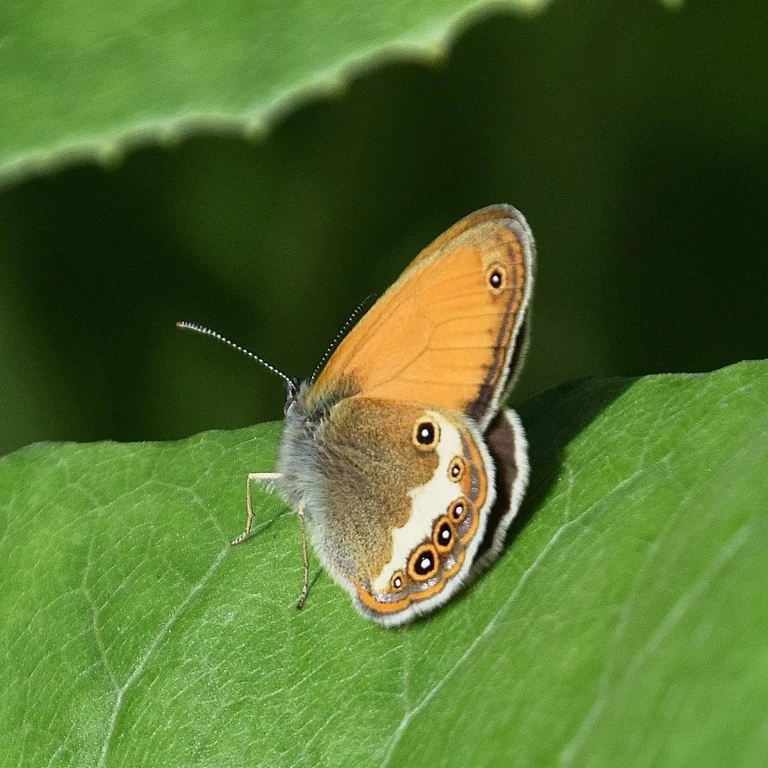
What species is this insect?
Coenonympha arcania
